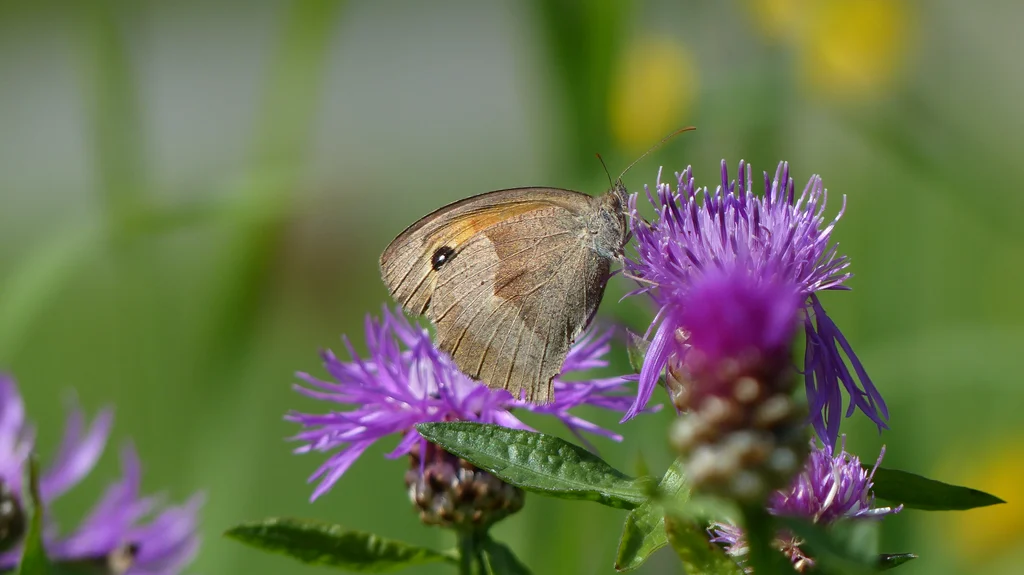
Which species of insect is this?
Maniola jurtina
